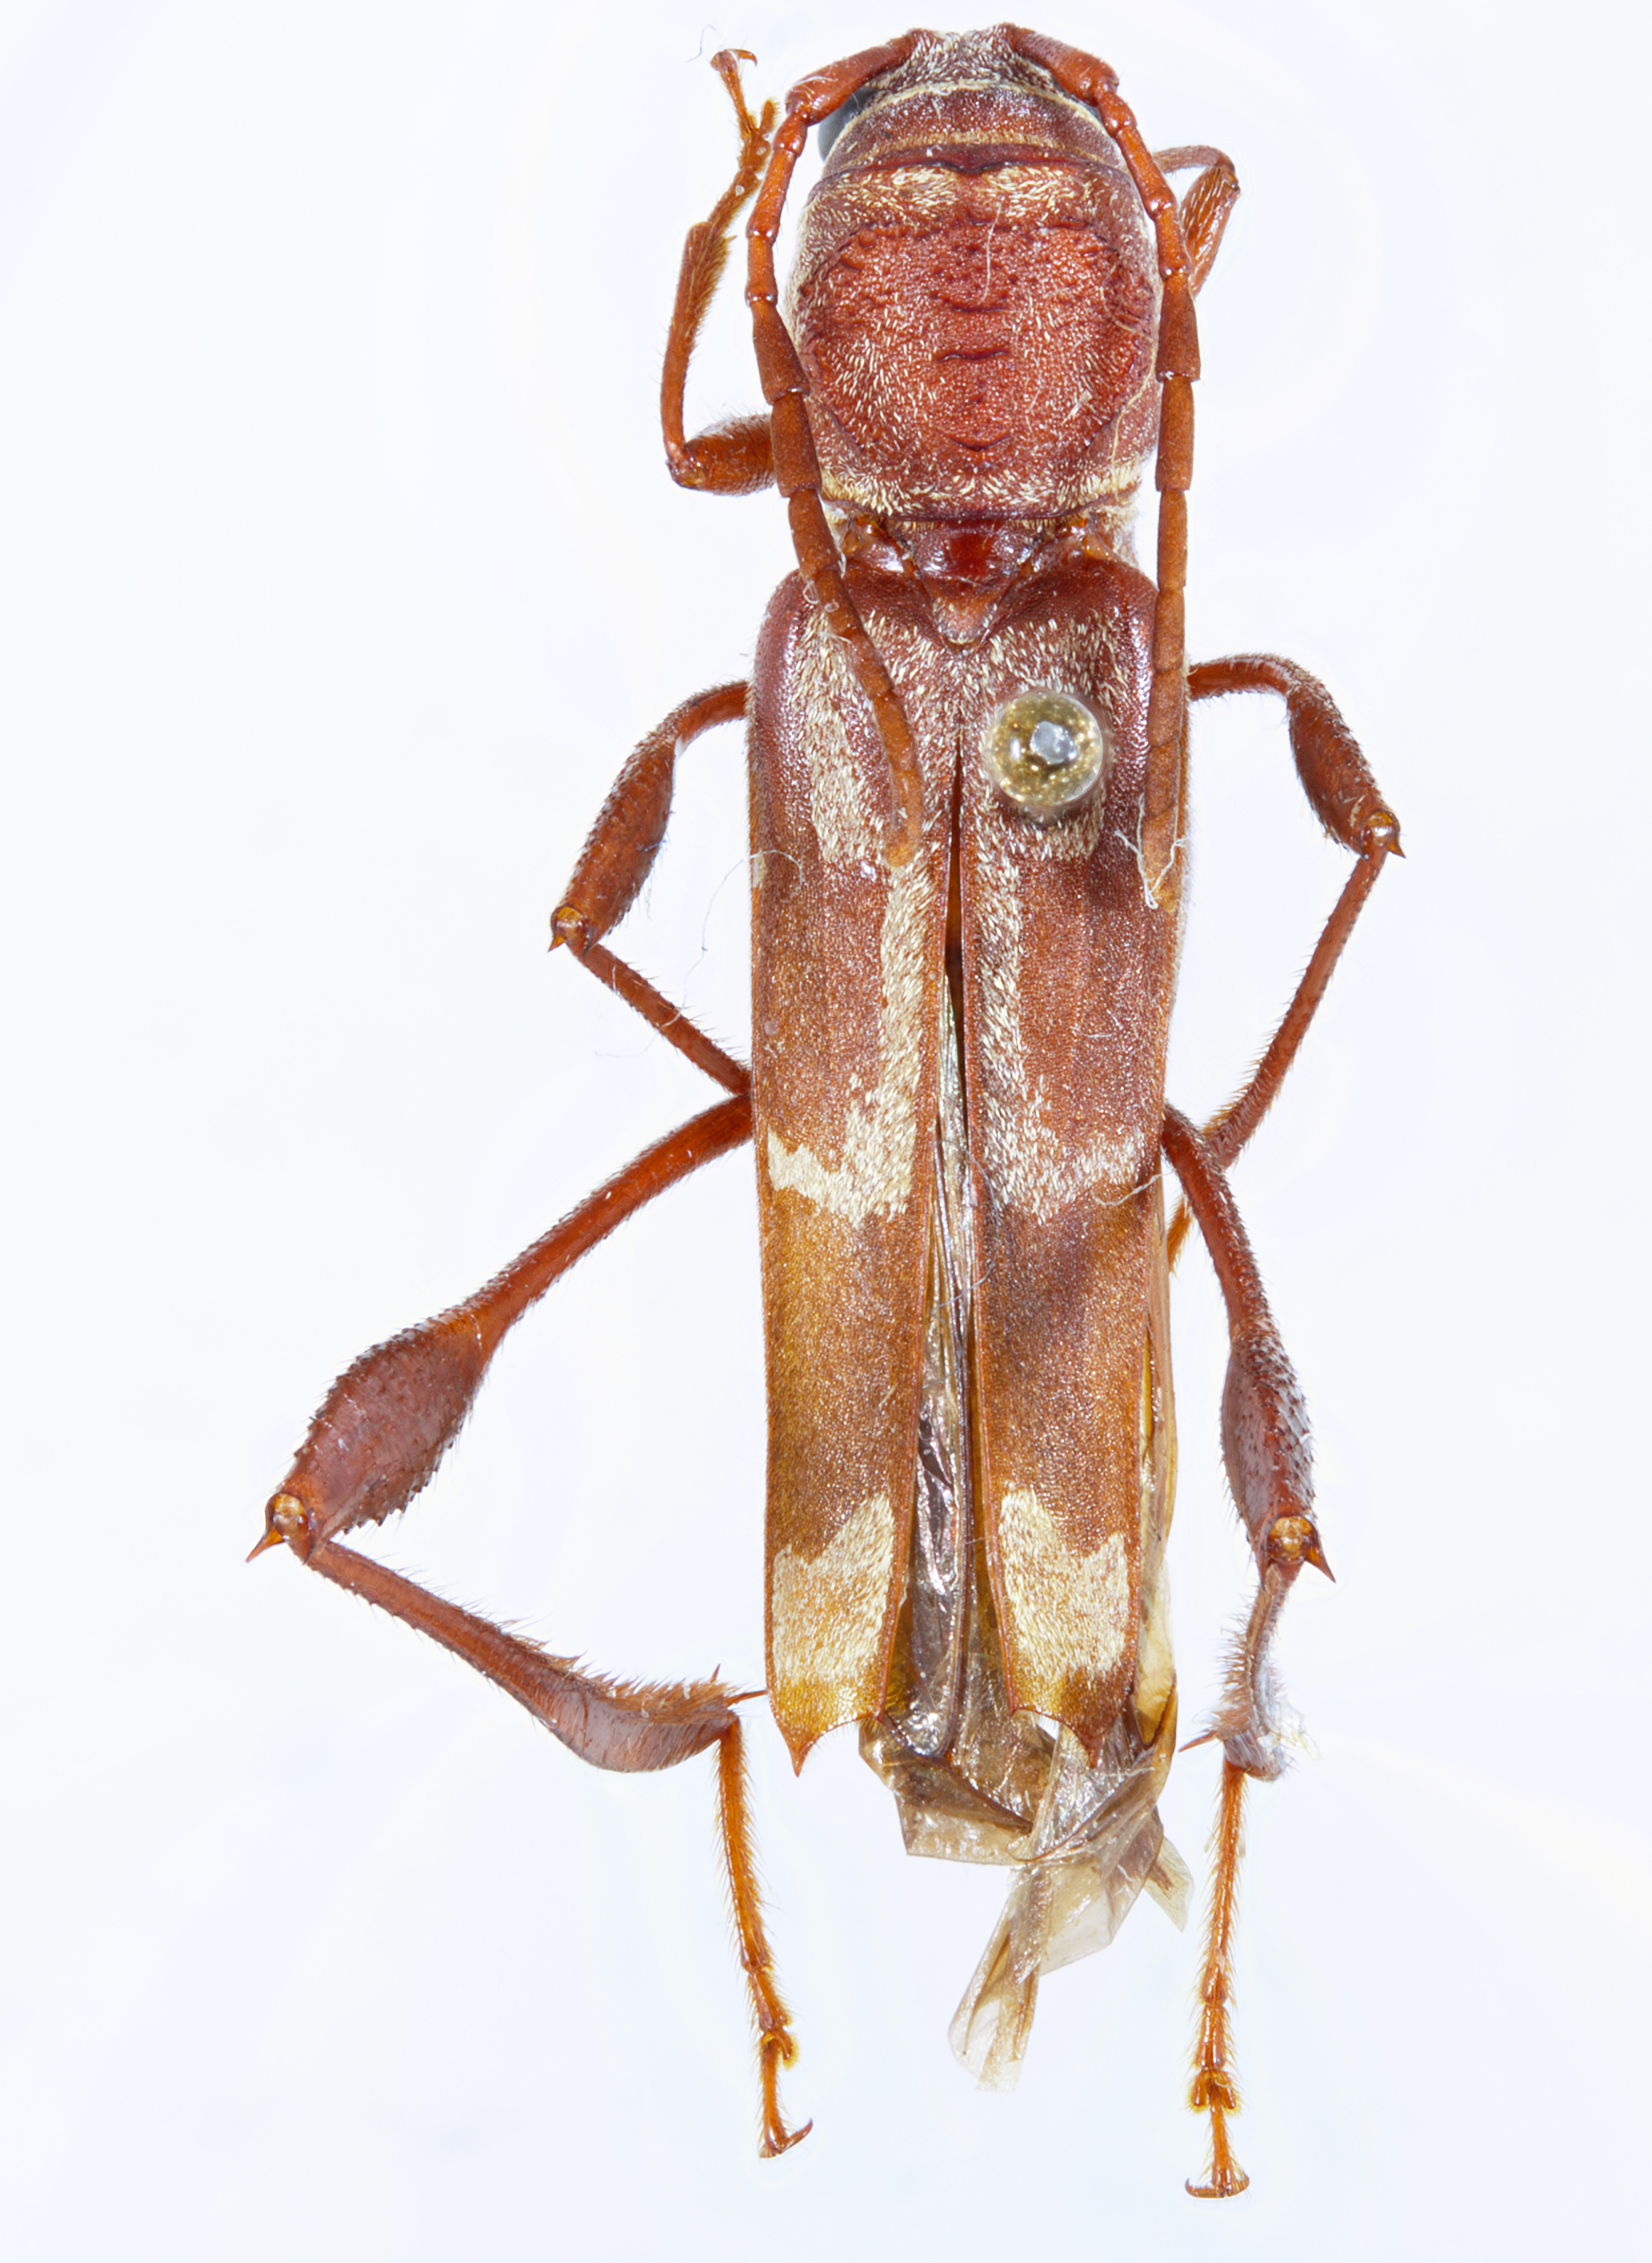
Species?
Euryscelis suturalis
